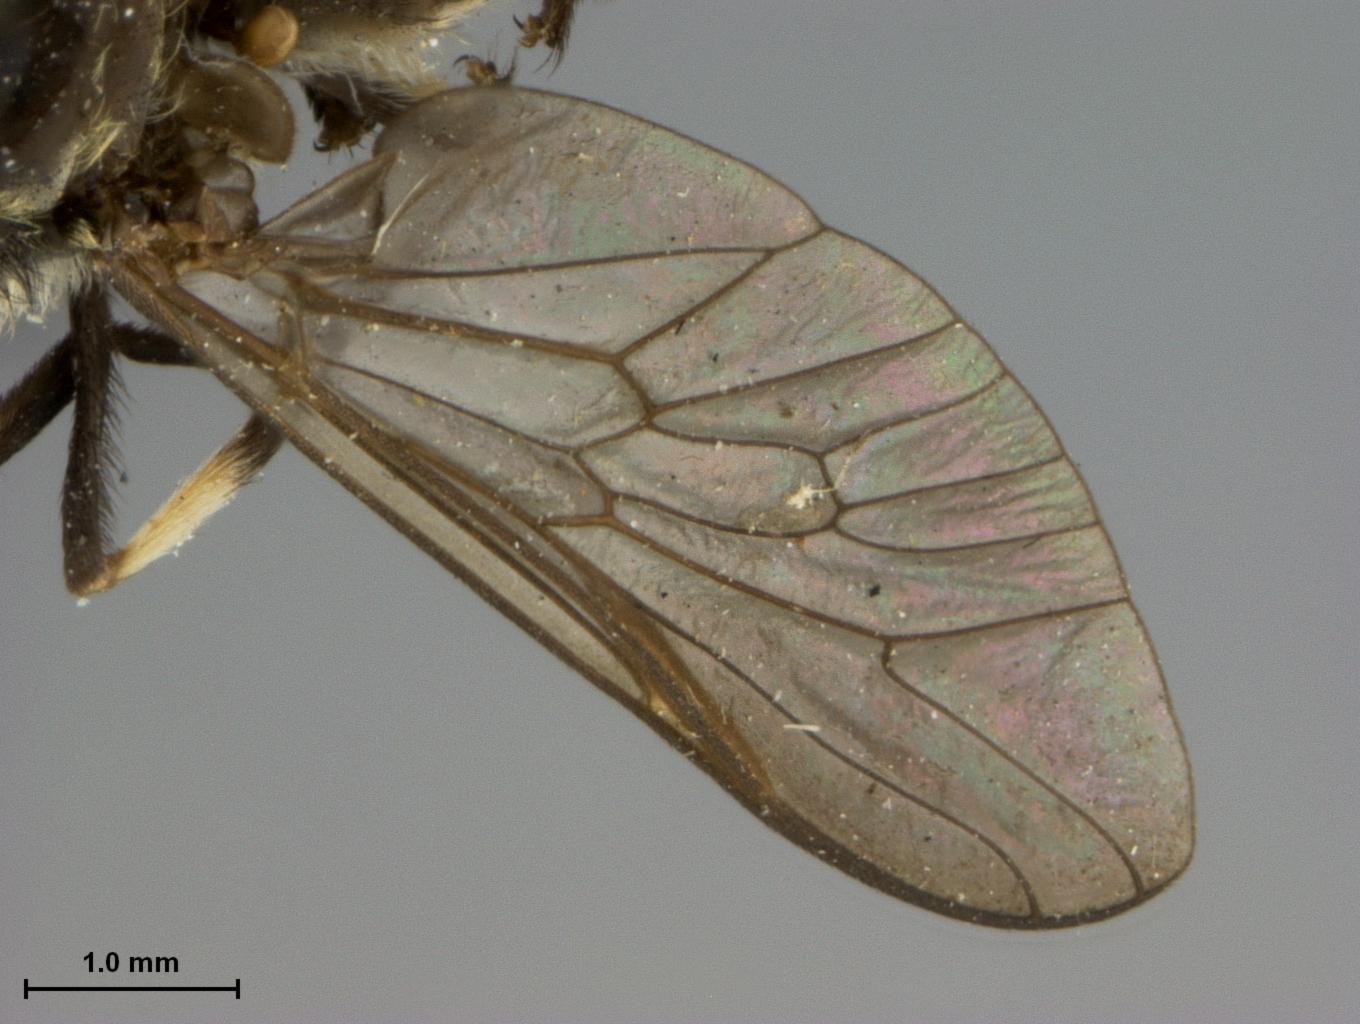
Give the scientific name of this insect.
Tabanus unistriatus
